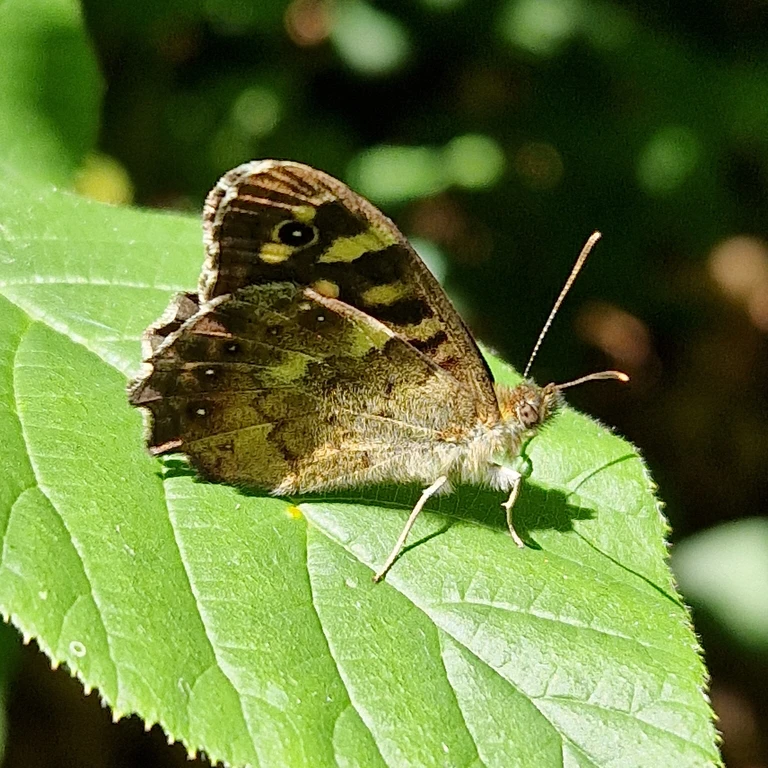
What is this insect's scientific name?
Pararge aegeria
